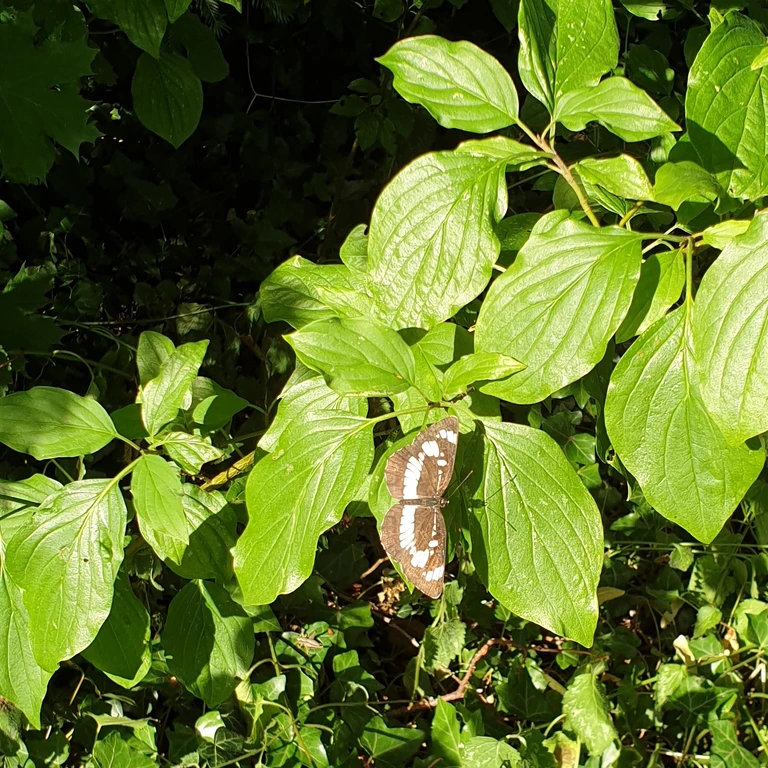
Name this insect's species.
Neptis rivularis
